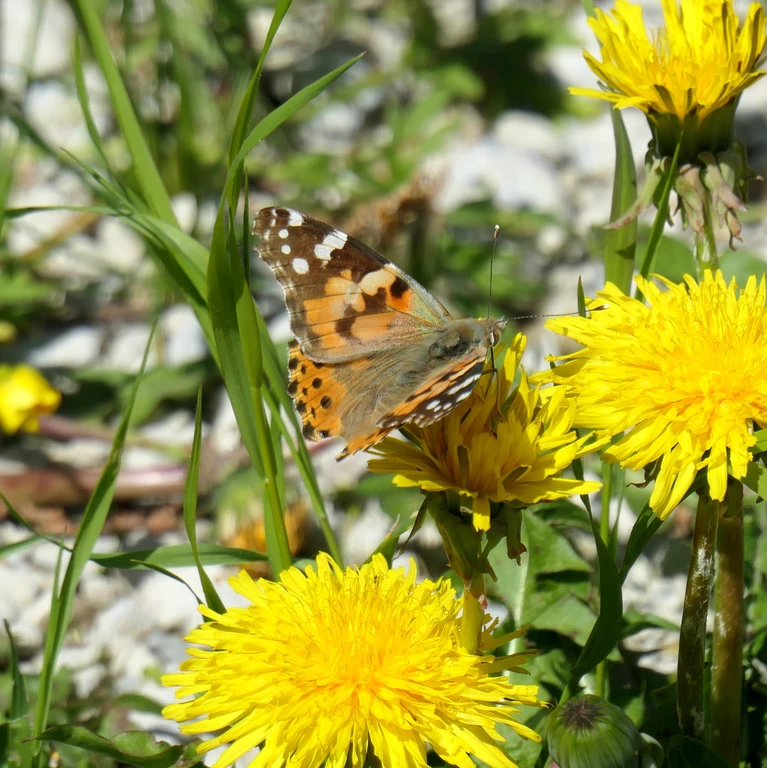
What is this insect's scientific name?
Vanessa cardui
